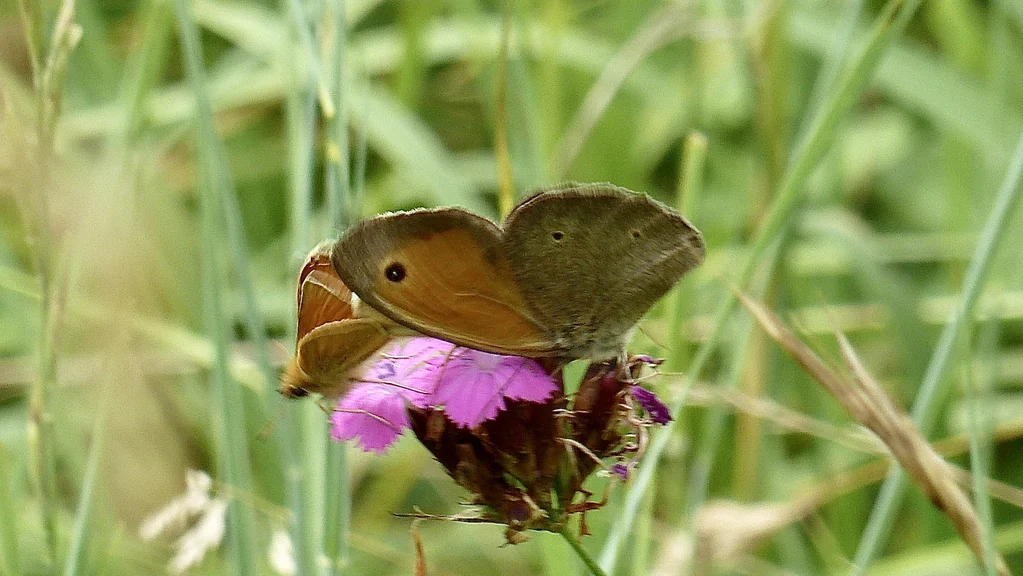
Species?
Maniola jurtina
